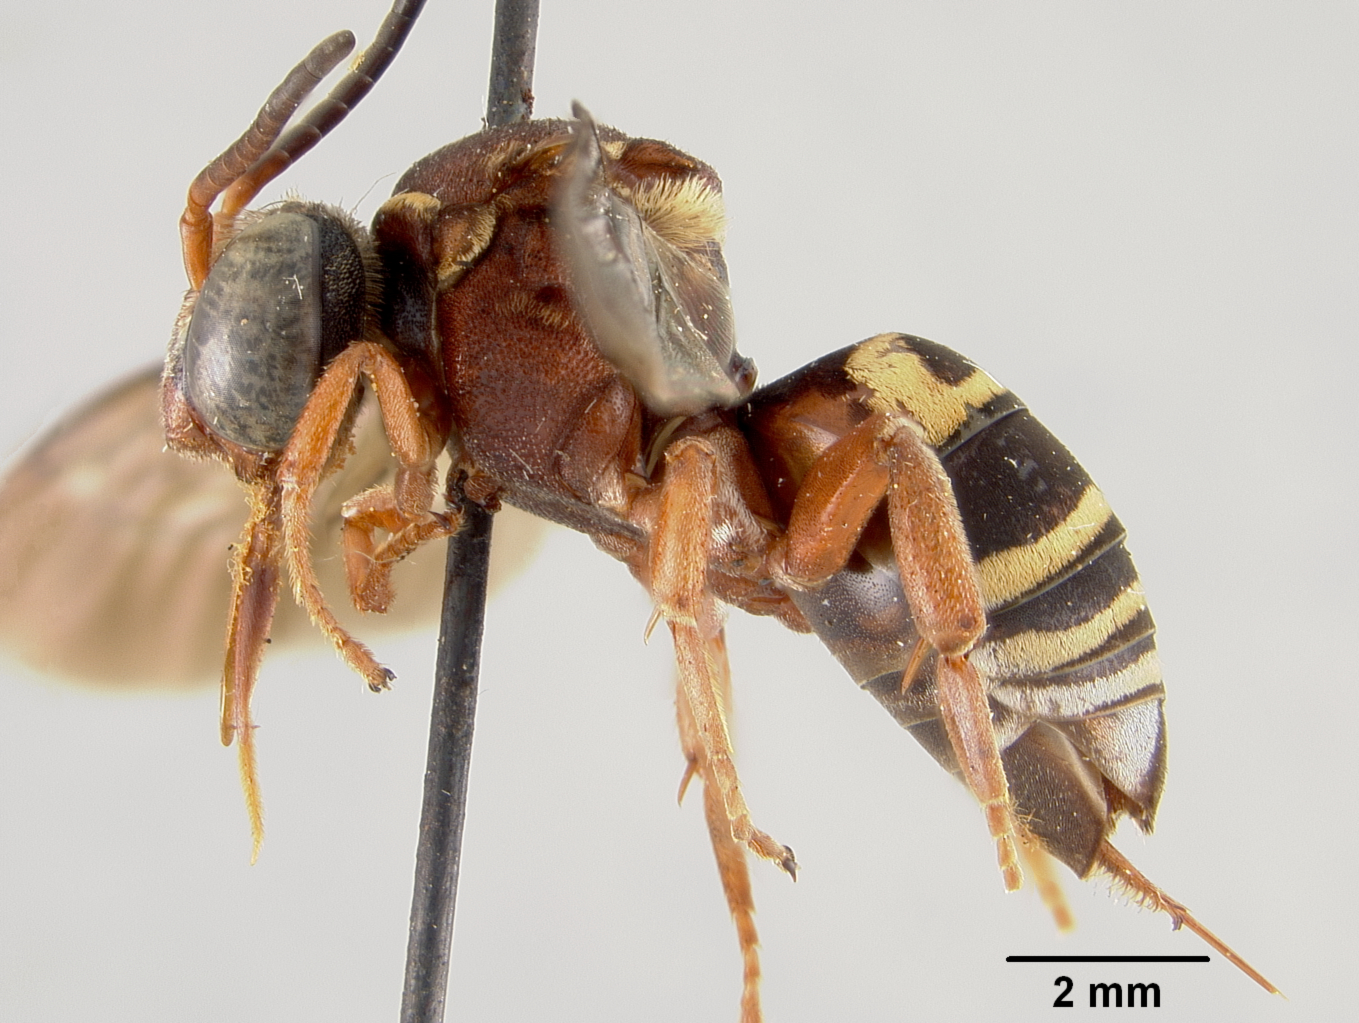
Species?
Triepeolus rufithorax
